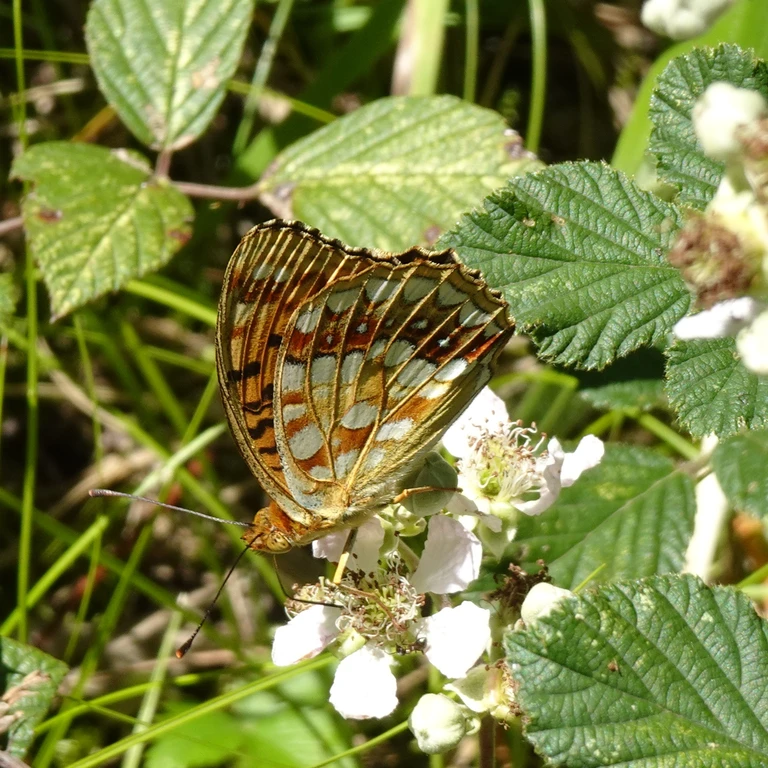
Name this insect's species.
Fabriciana adippe
